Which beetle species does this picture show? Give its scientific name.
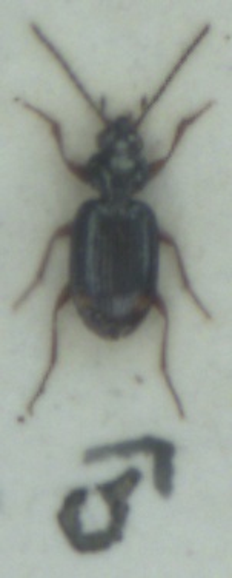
Bembidion biguttatum
